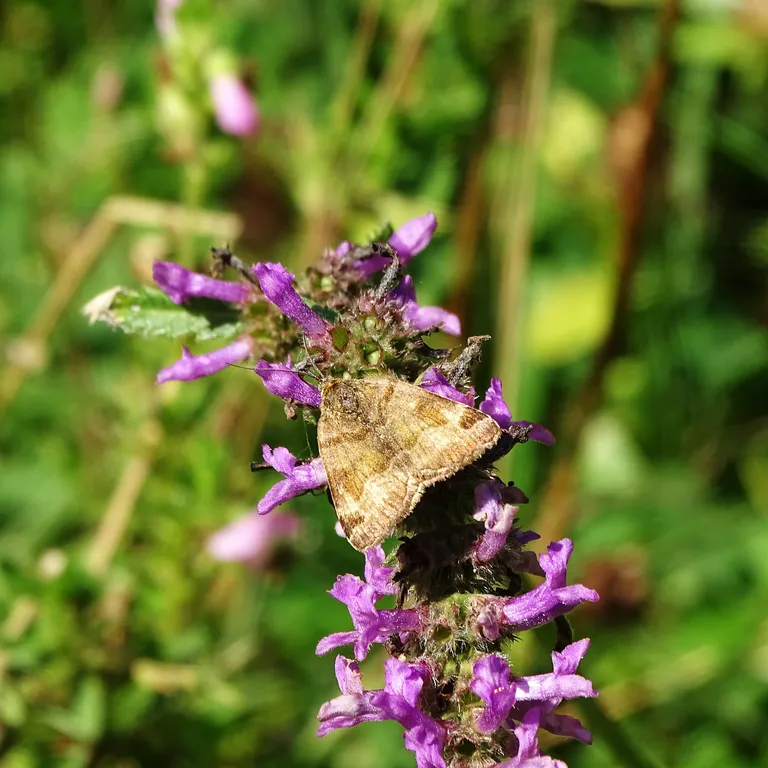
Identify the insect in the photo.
Euclidia glyphica
